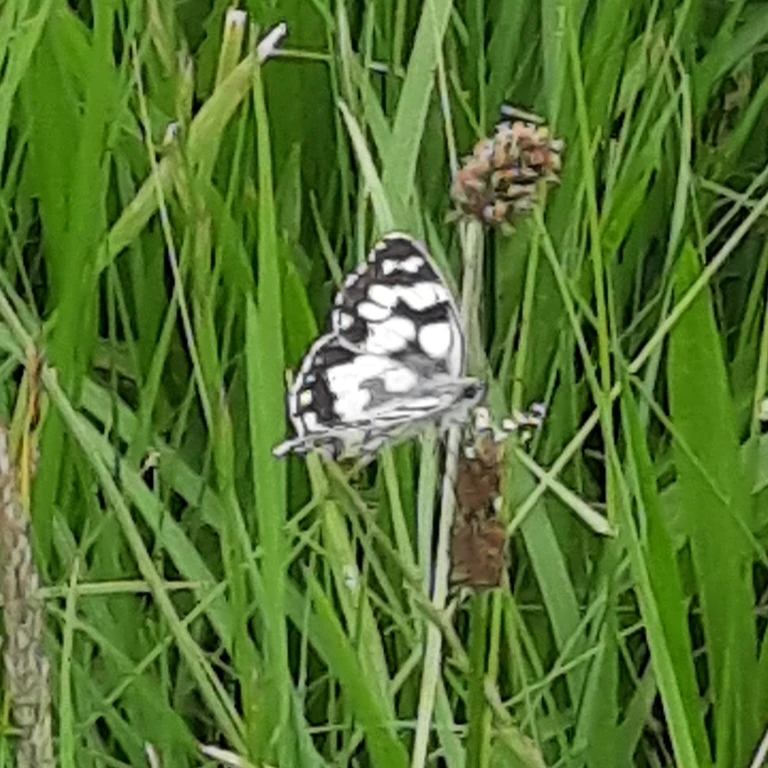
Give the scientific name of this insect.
Melanargia galathea
